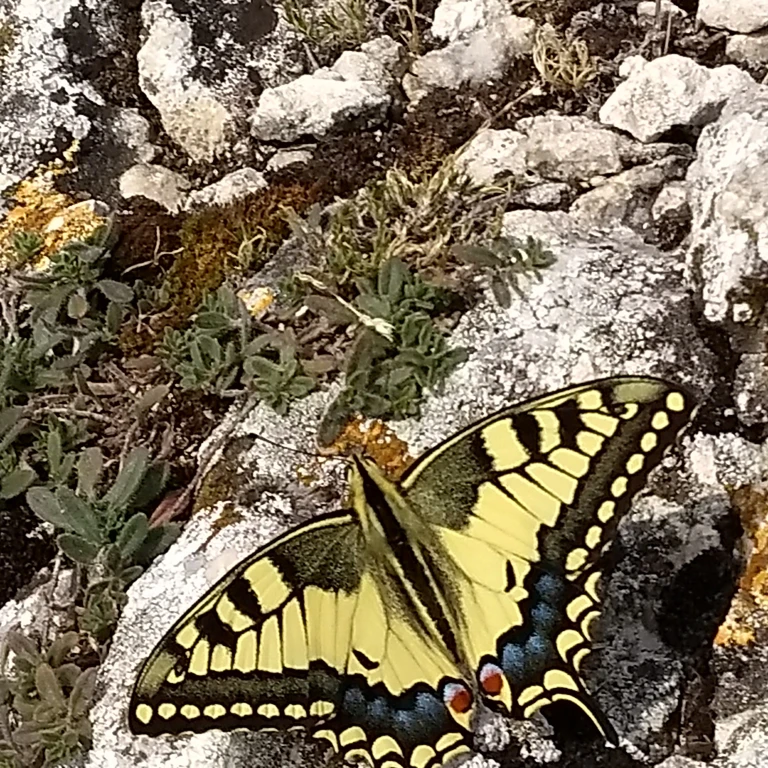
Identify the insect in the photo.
Papilio machaon
